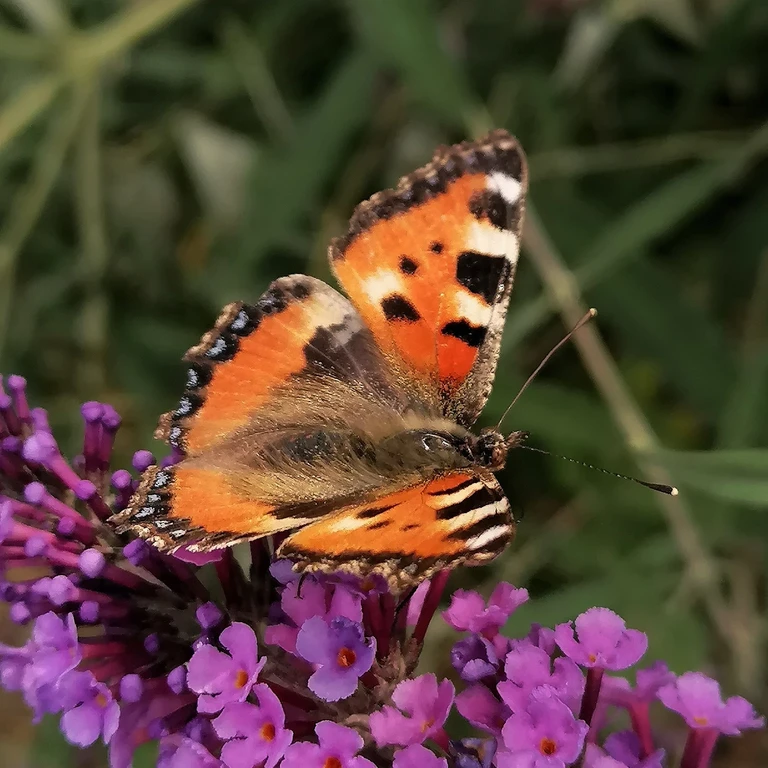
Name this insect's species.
Aglais urticae
